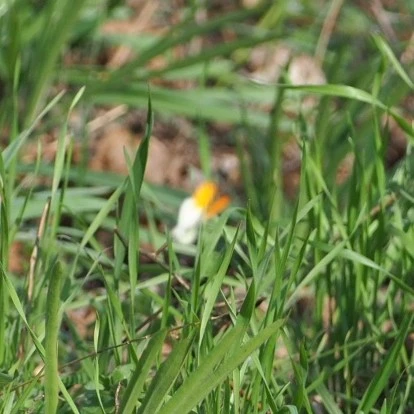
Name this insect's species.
Anthocharis cardamines
